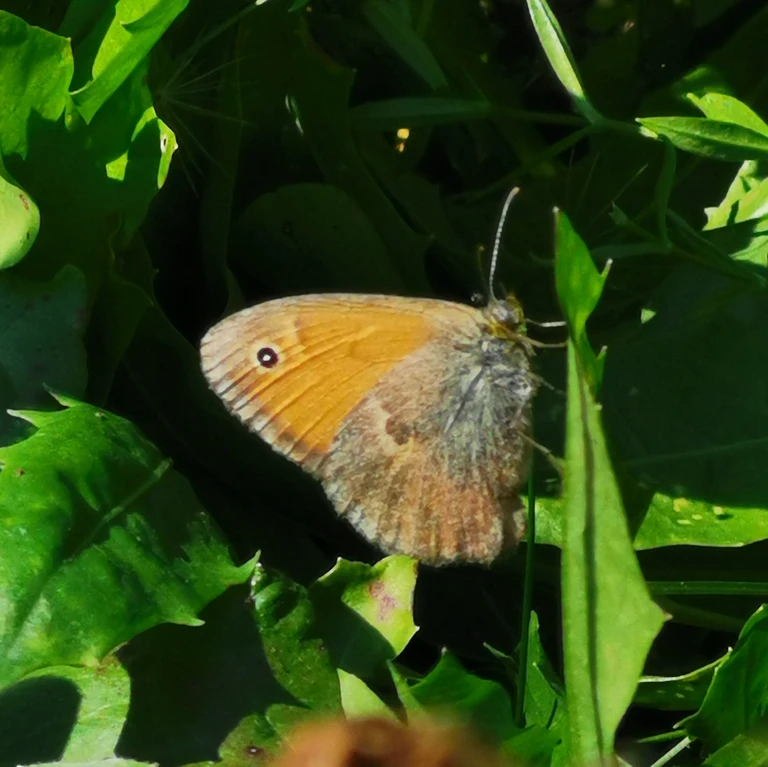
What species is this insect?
Coenonympha pamphilus
